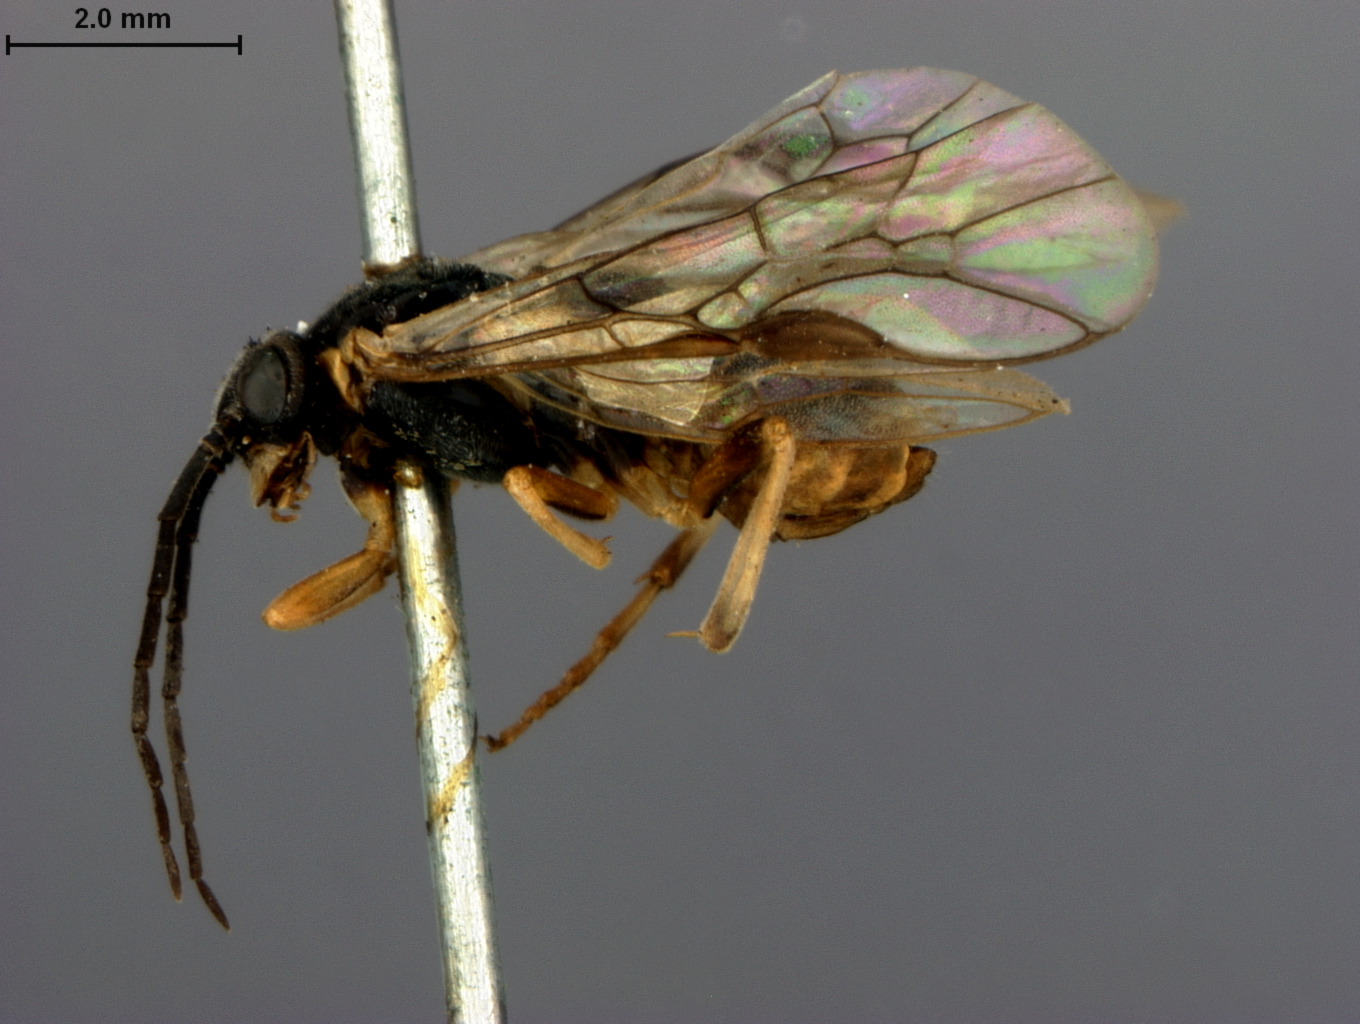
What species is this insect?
Pristiphora bucoda
